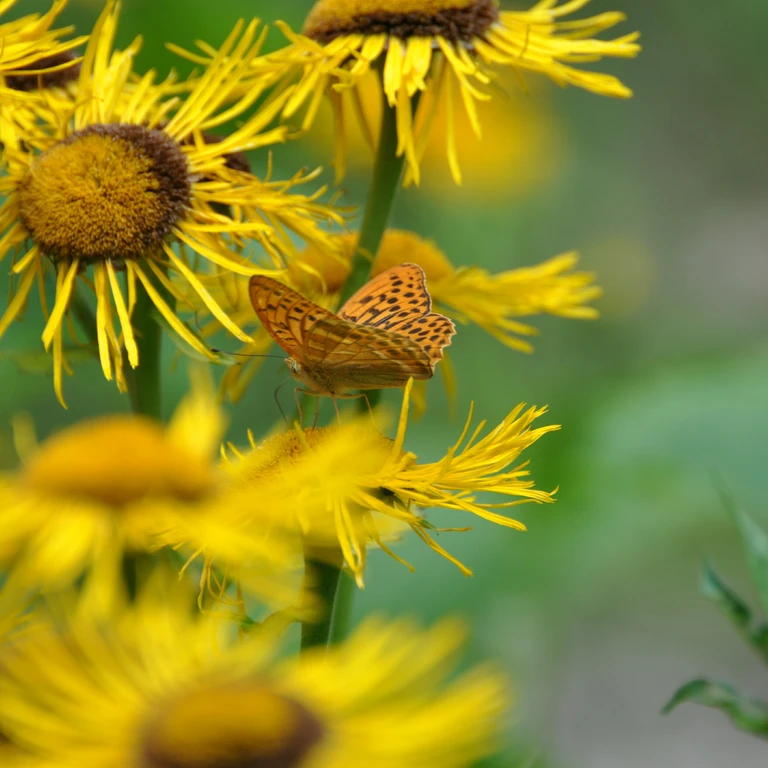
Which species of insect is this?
Argynnis paphia
